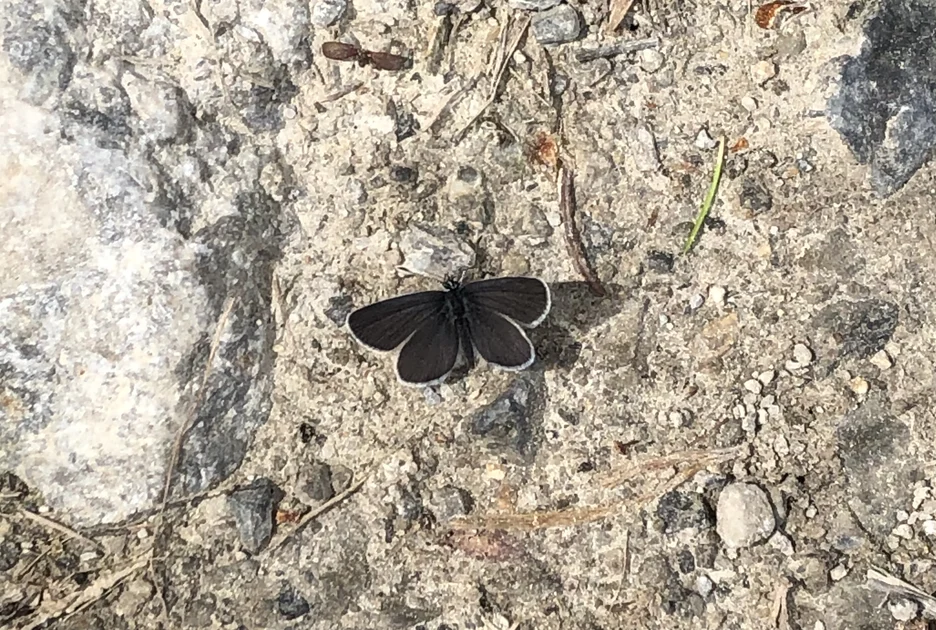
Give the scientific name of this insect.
Cupido minimus
